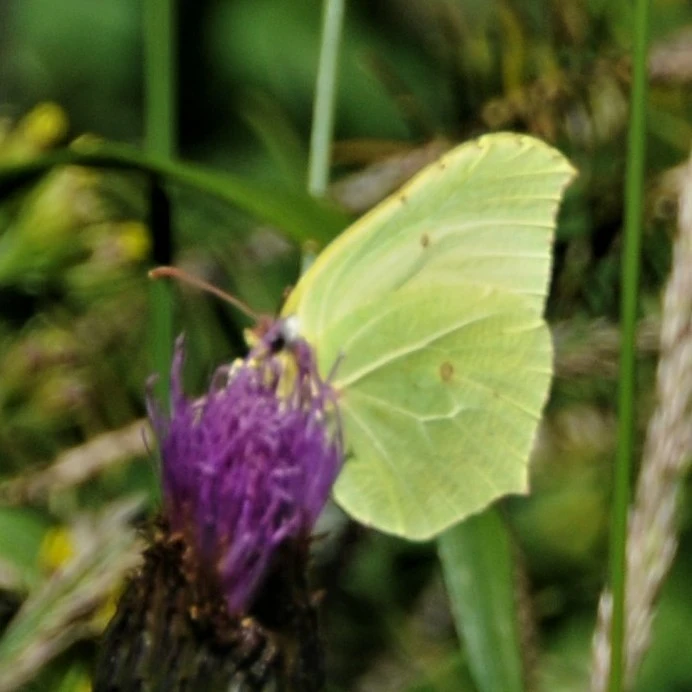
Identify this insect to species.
Gonepteryx rhamni
